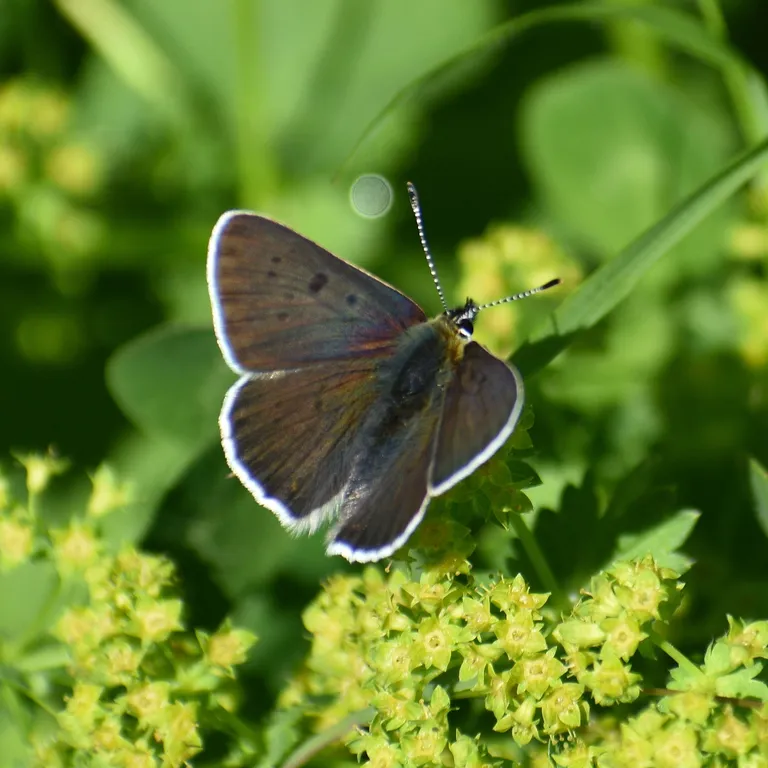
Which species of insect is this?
Lycaena tityrus (also Loweia tityrus)
